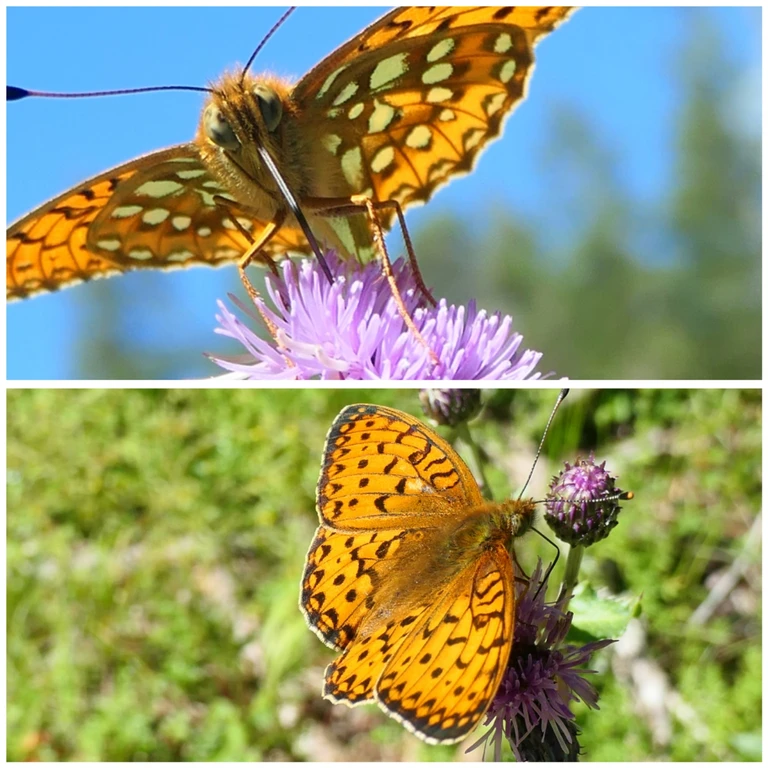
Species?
Speyeria aglaja
